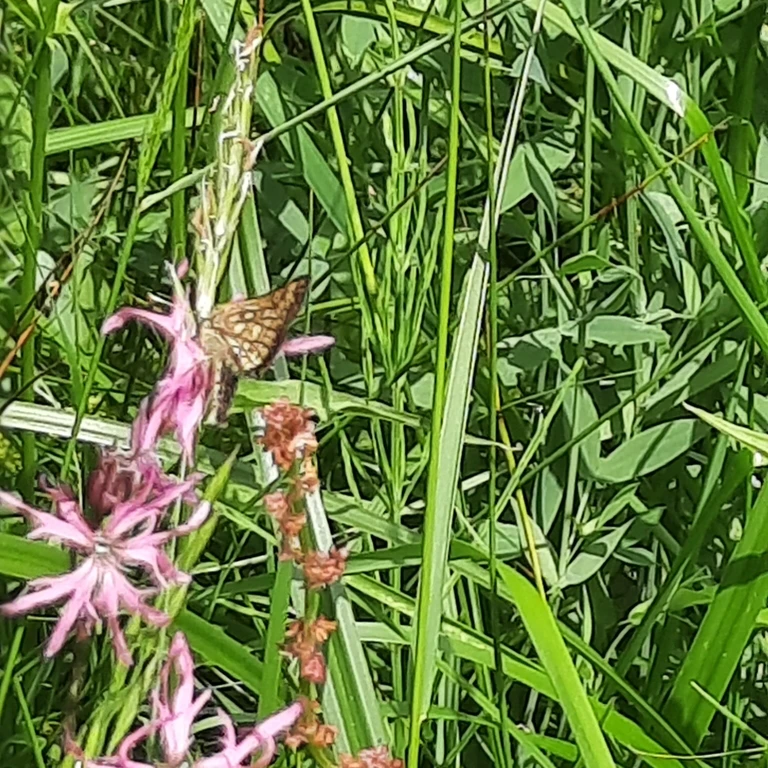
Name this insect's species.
Carterocephalus palaemon
